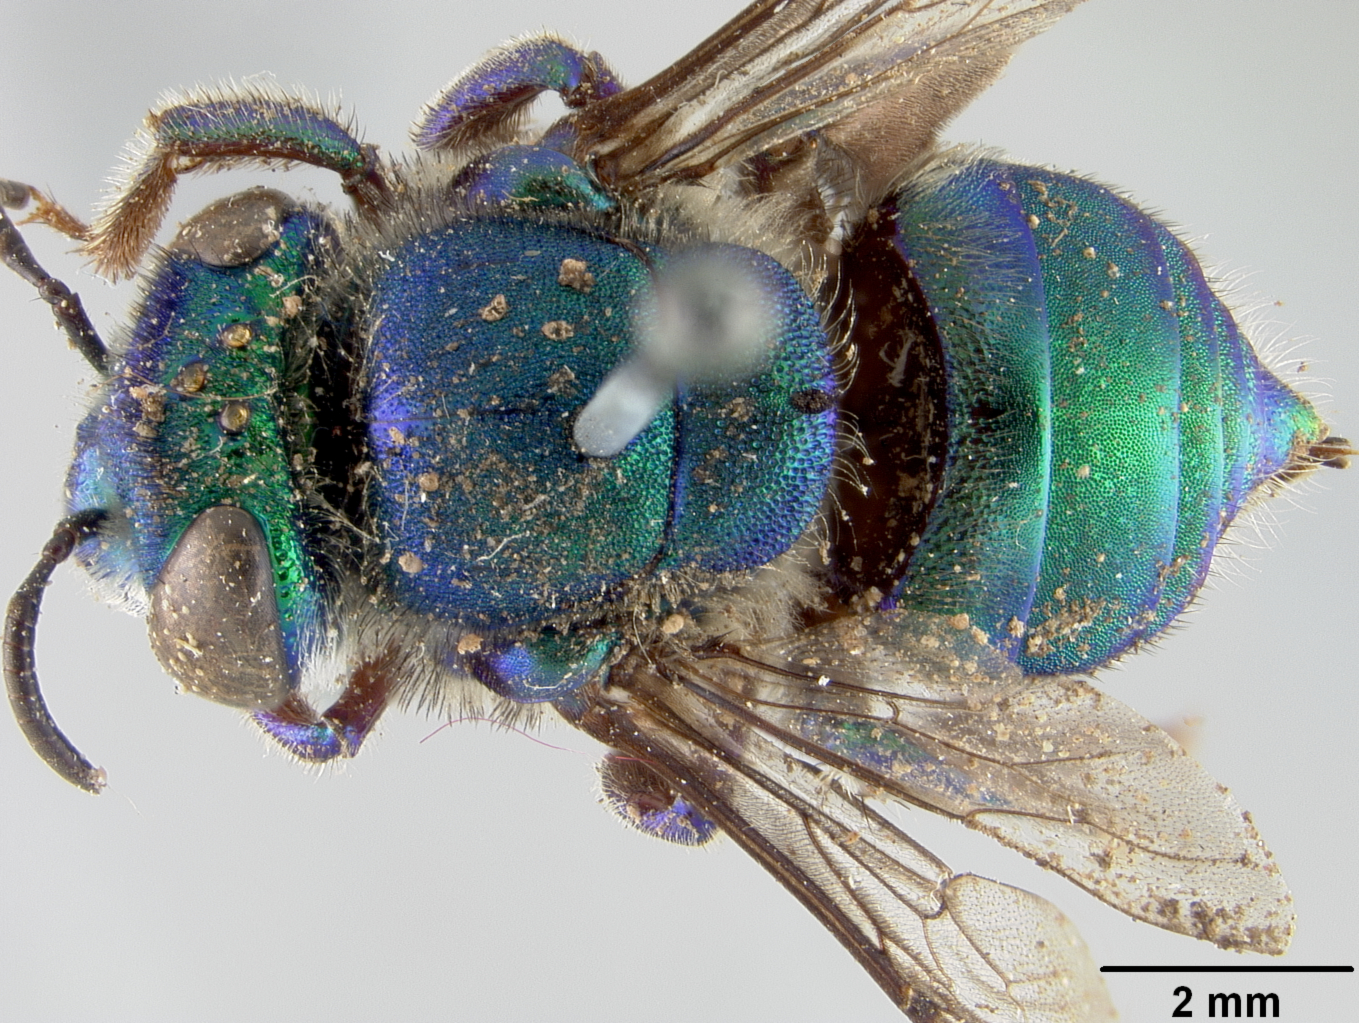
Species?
Euglossa cordata
